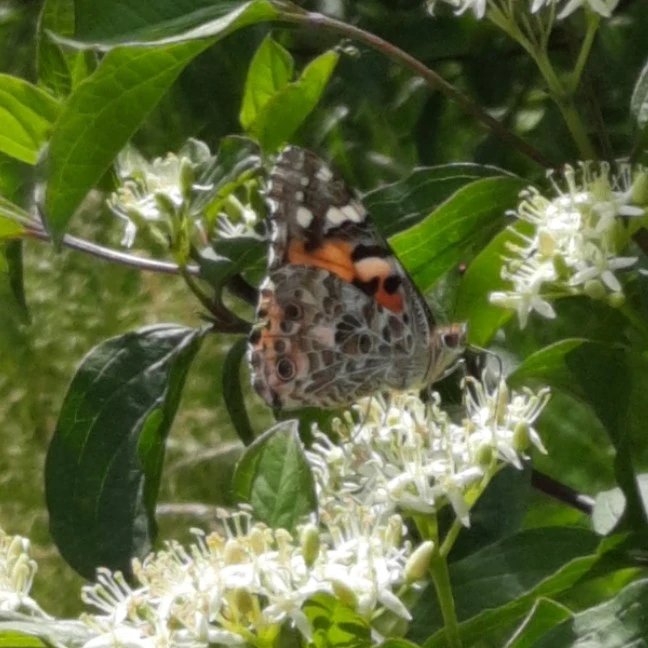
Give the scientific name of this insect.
Vanessa cardui
